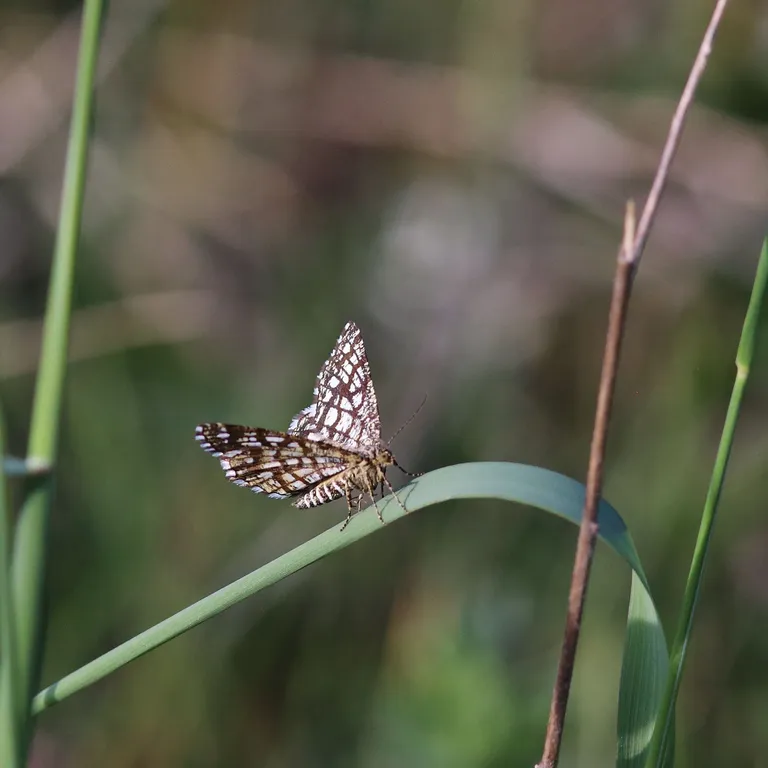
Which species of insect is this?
Chiasmia clathrata
